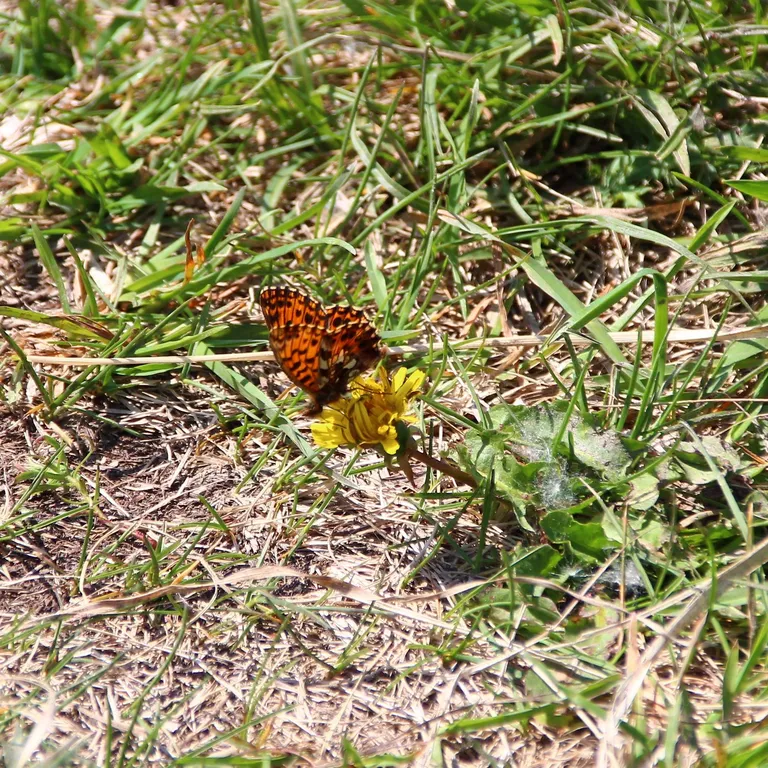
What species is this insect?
Boloria dia
